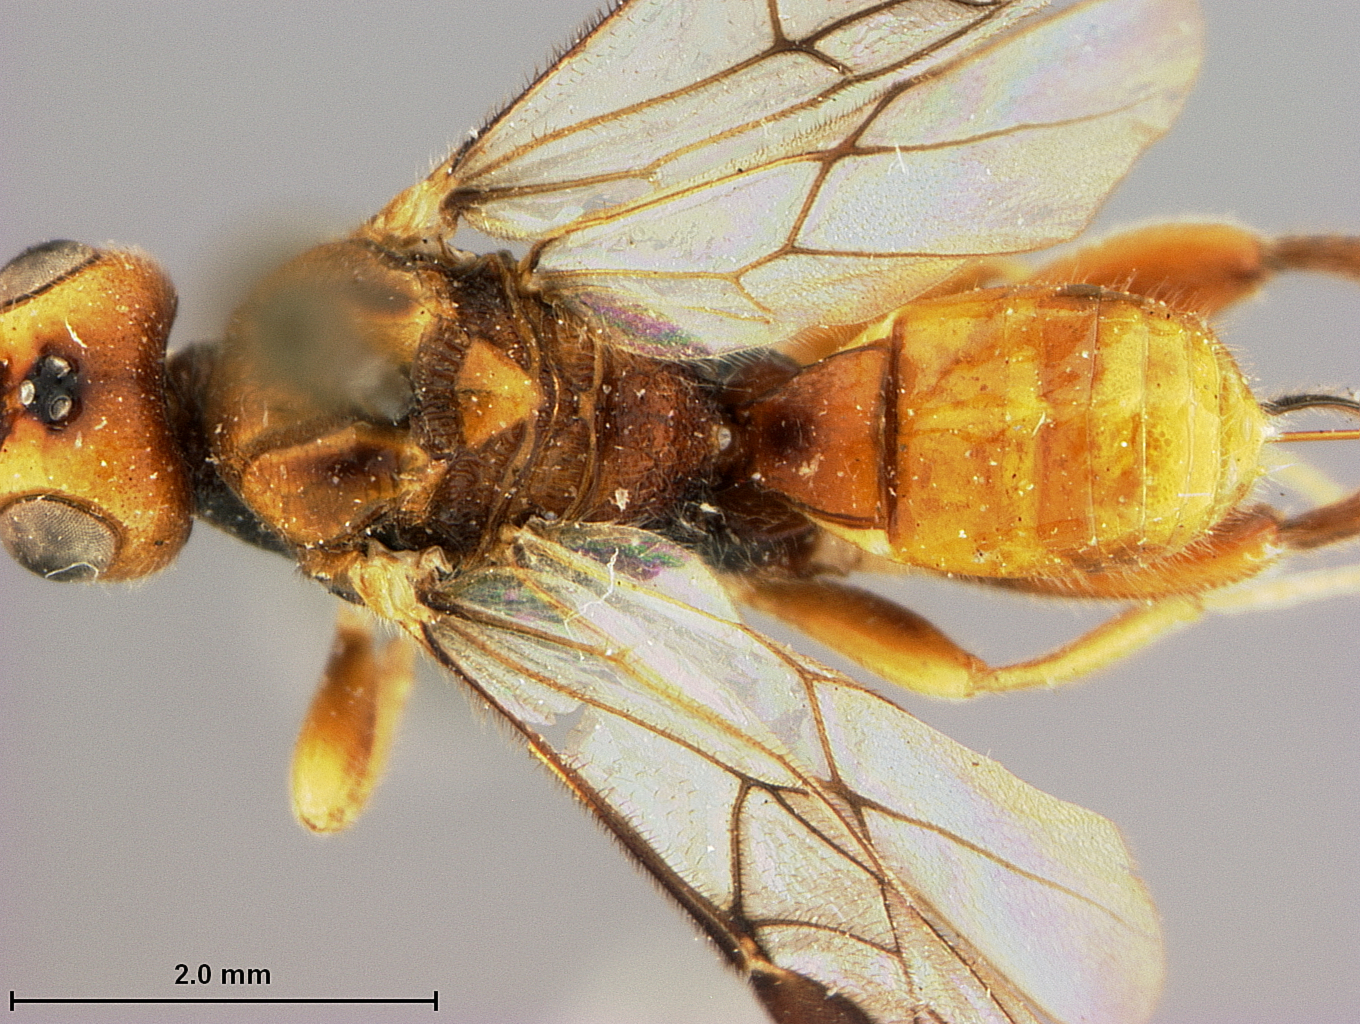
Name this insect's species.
Schauinslandia femoratus
